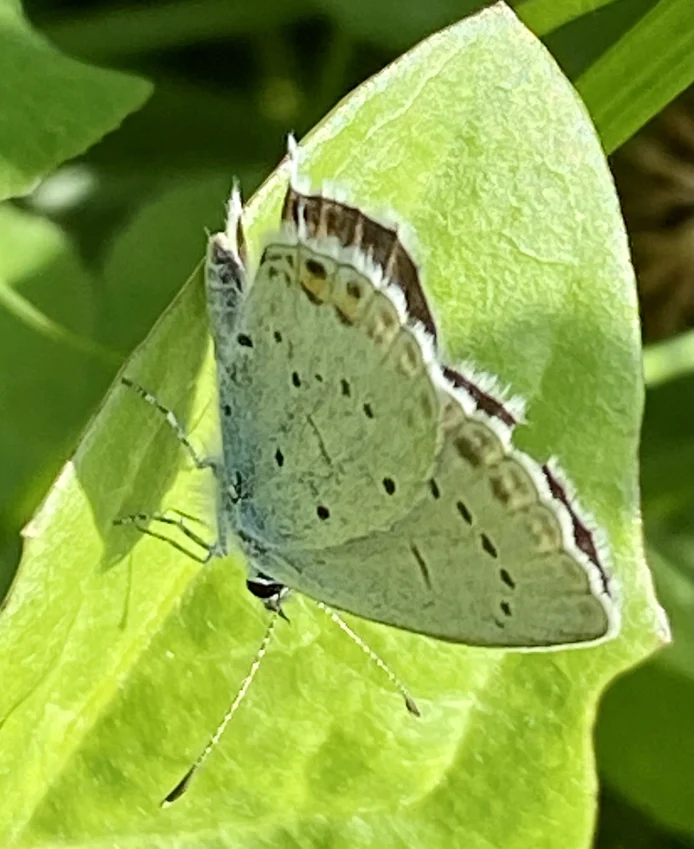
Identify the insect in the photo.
Cupido argiades (also Elkalyce argiades)
